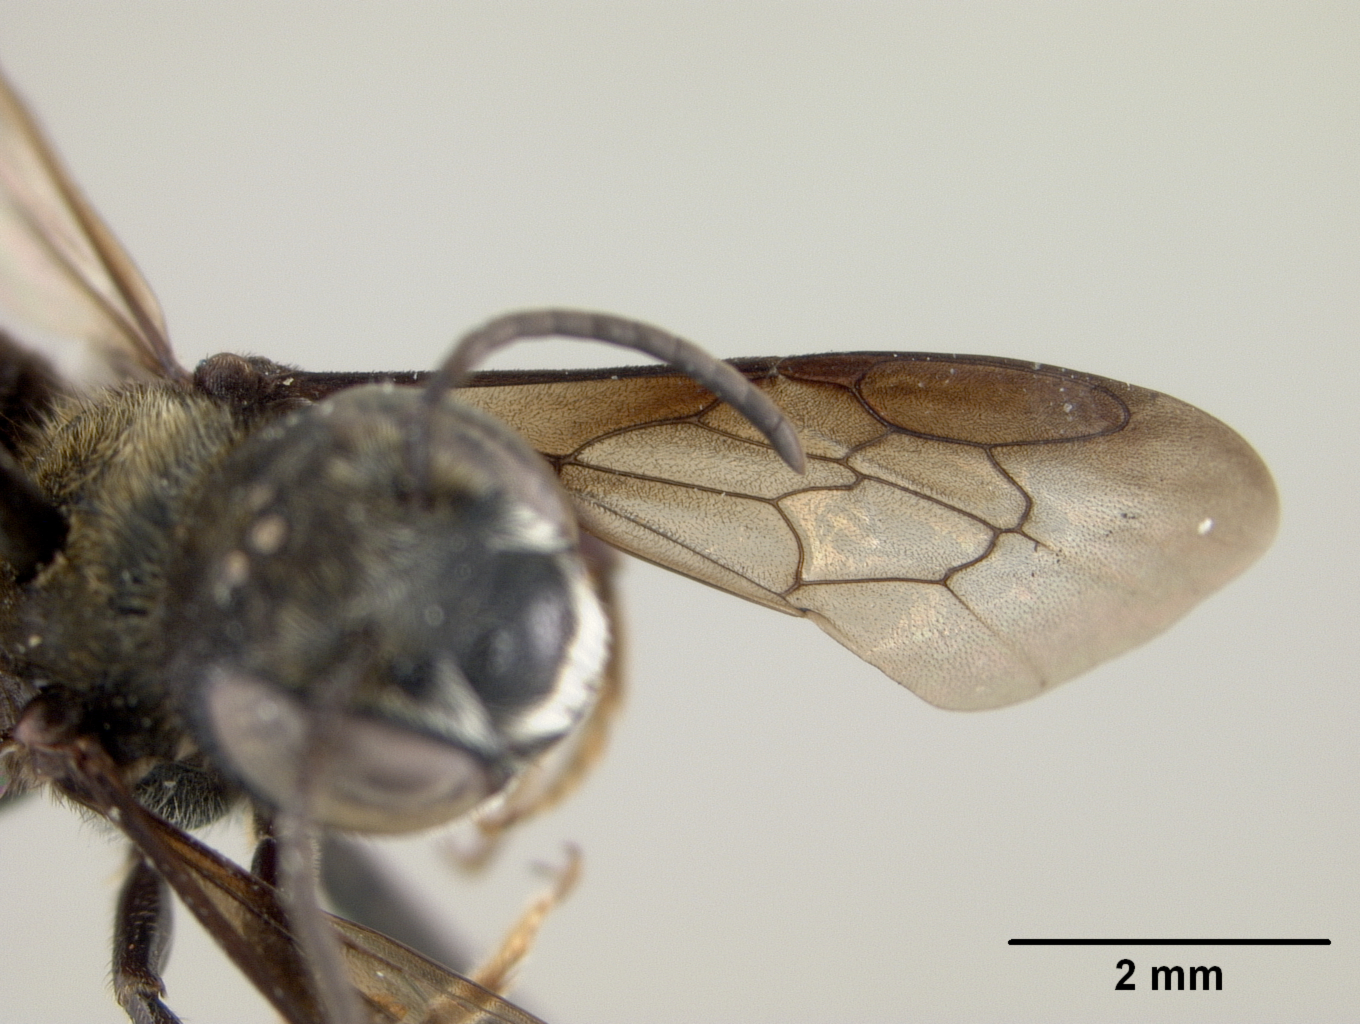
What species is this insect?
Megachile leucostomella
